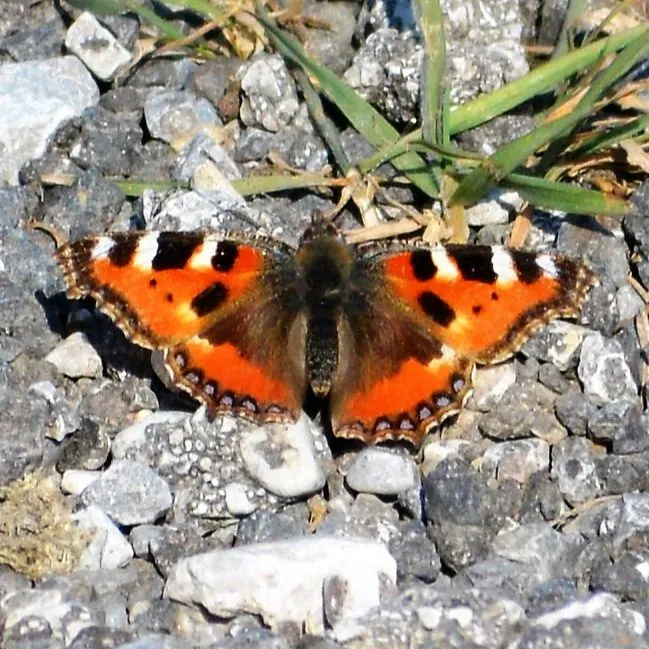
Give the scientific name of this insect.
Aglais urticae
